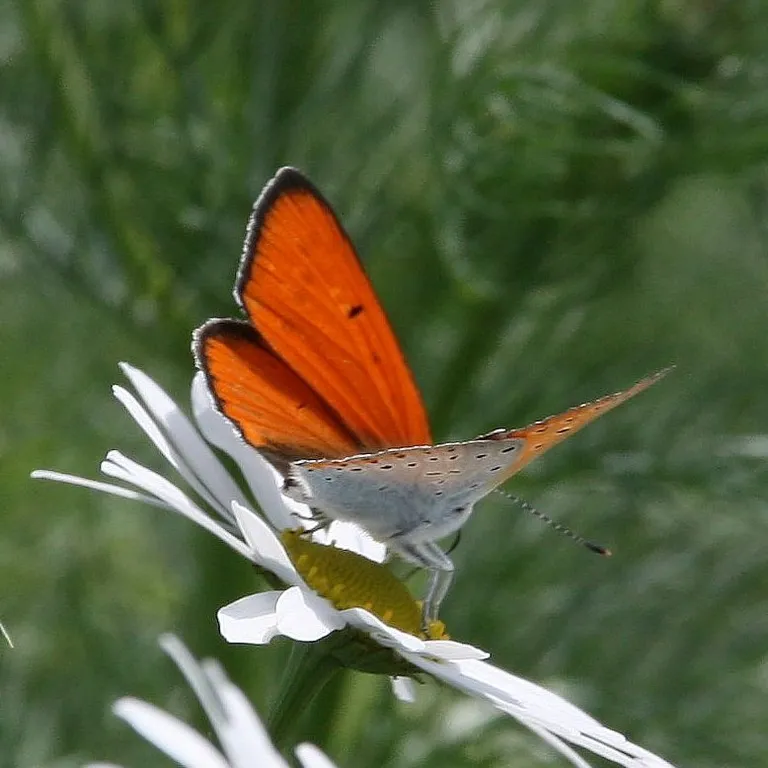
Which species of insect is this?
Lycaena dispar
